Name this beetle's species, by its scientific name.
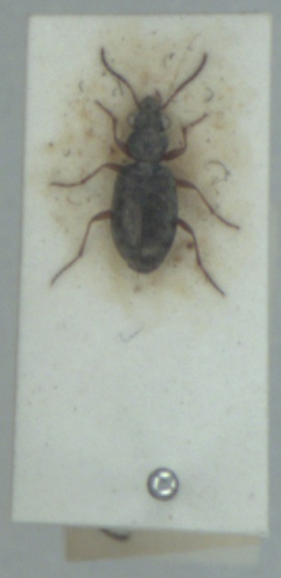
Asaphidion flavipes
